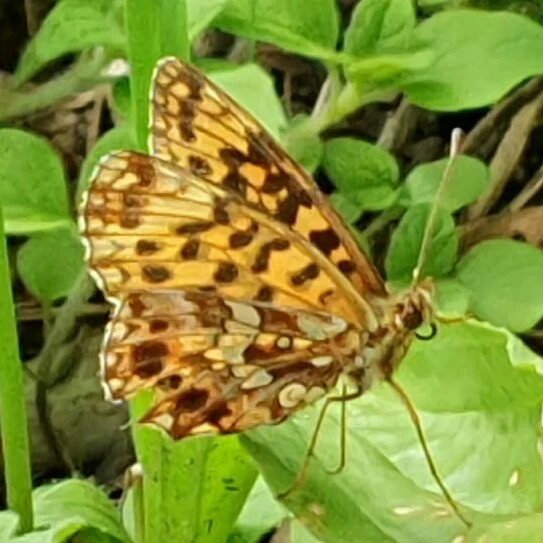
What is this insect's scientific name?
Boloria dia
